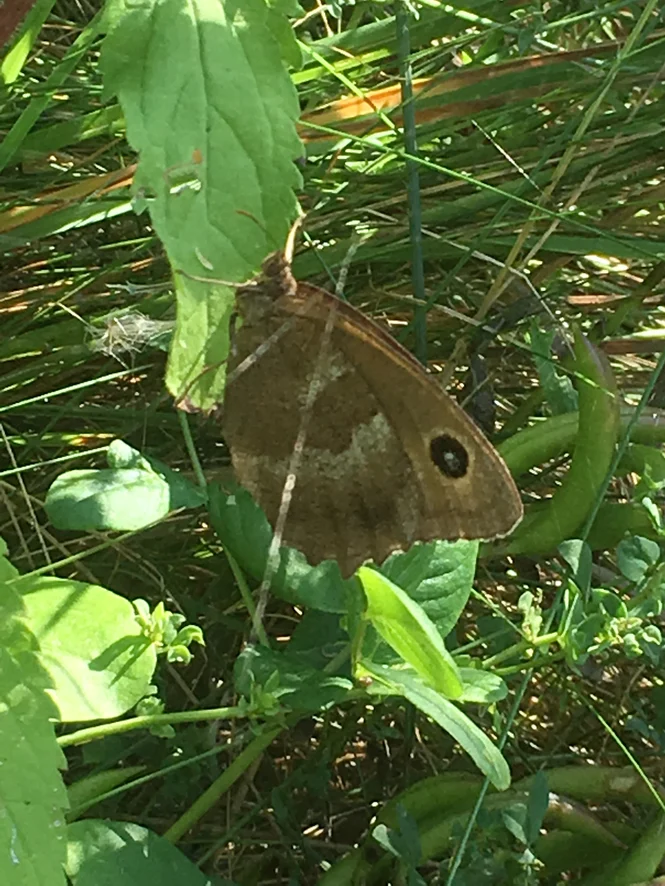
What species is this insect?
Minois dryas
